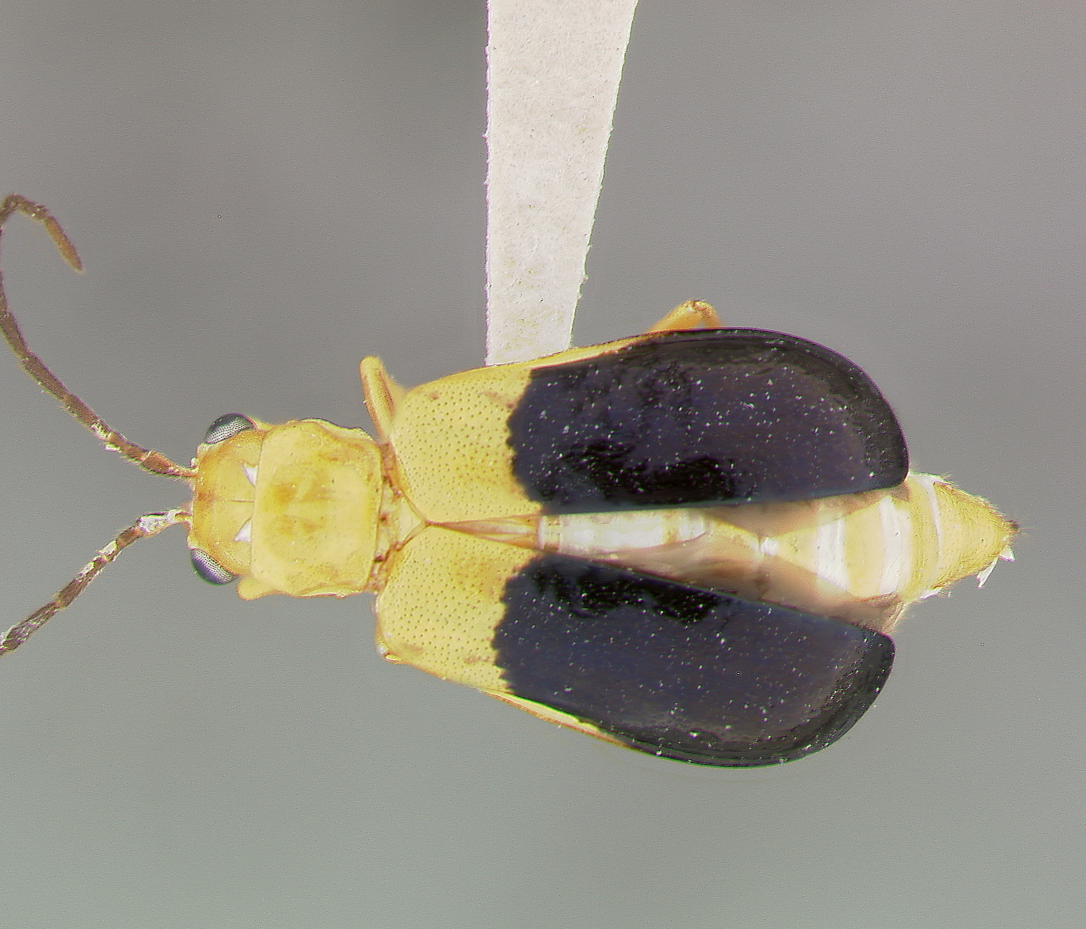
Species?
Oroetes wilcoxi
